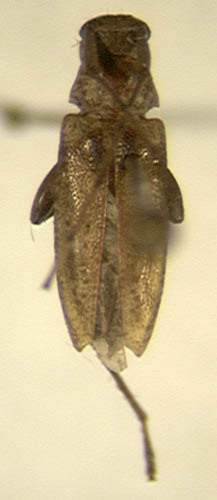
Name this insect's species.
Anisopodus dominicensis
